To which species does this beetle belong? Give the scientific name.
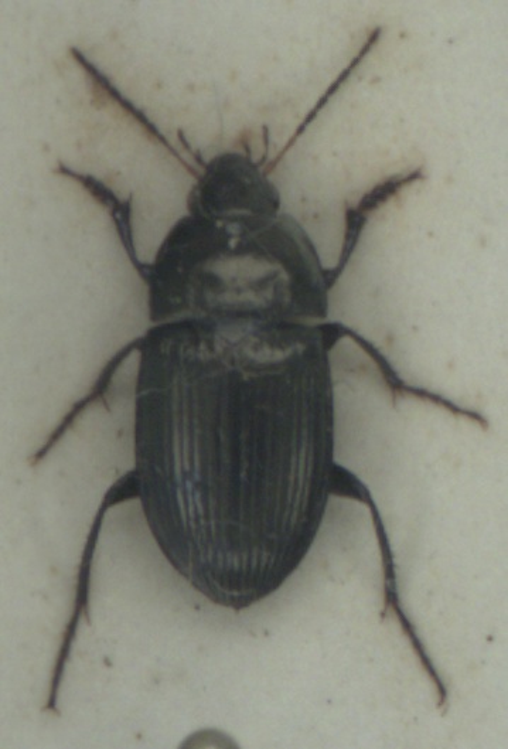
Amara ovata
